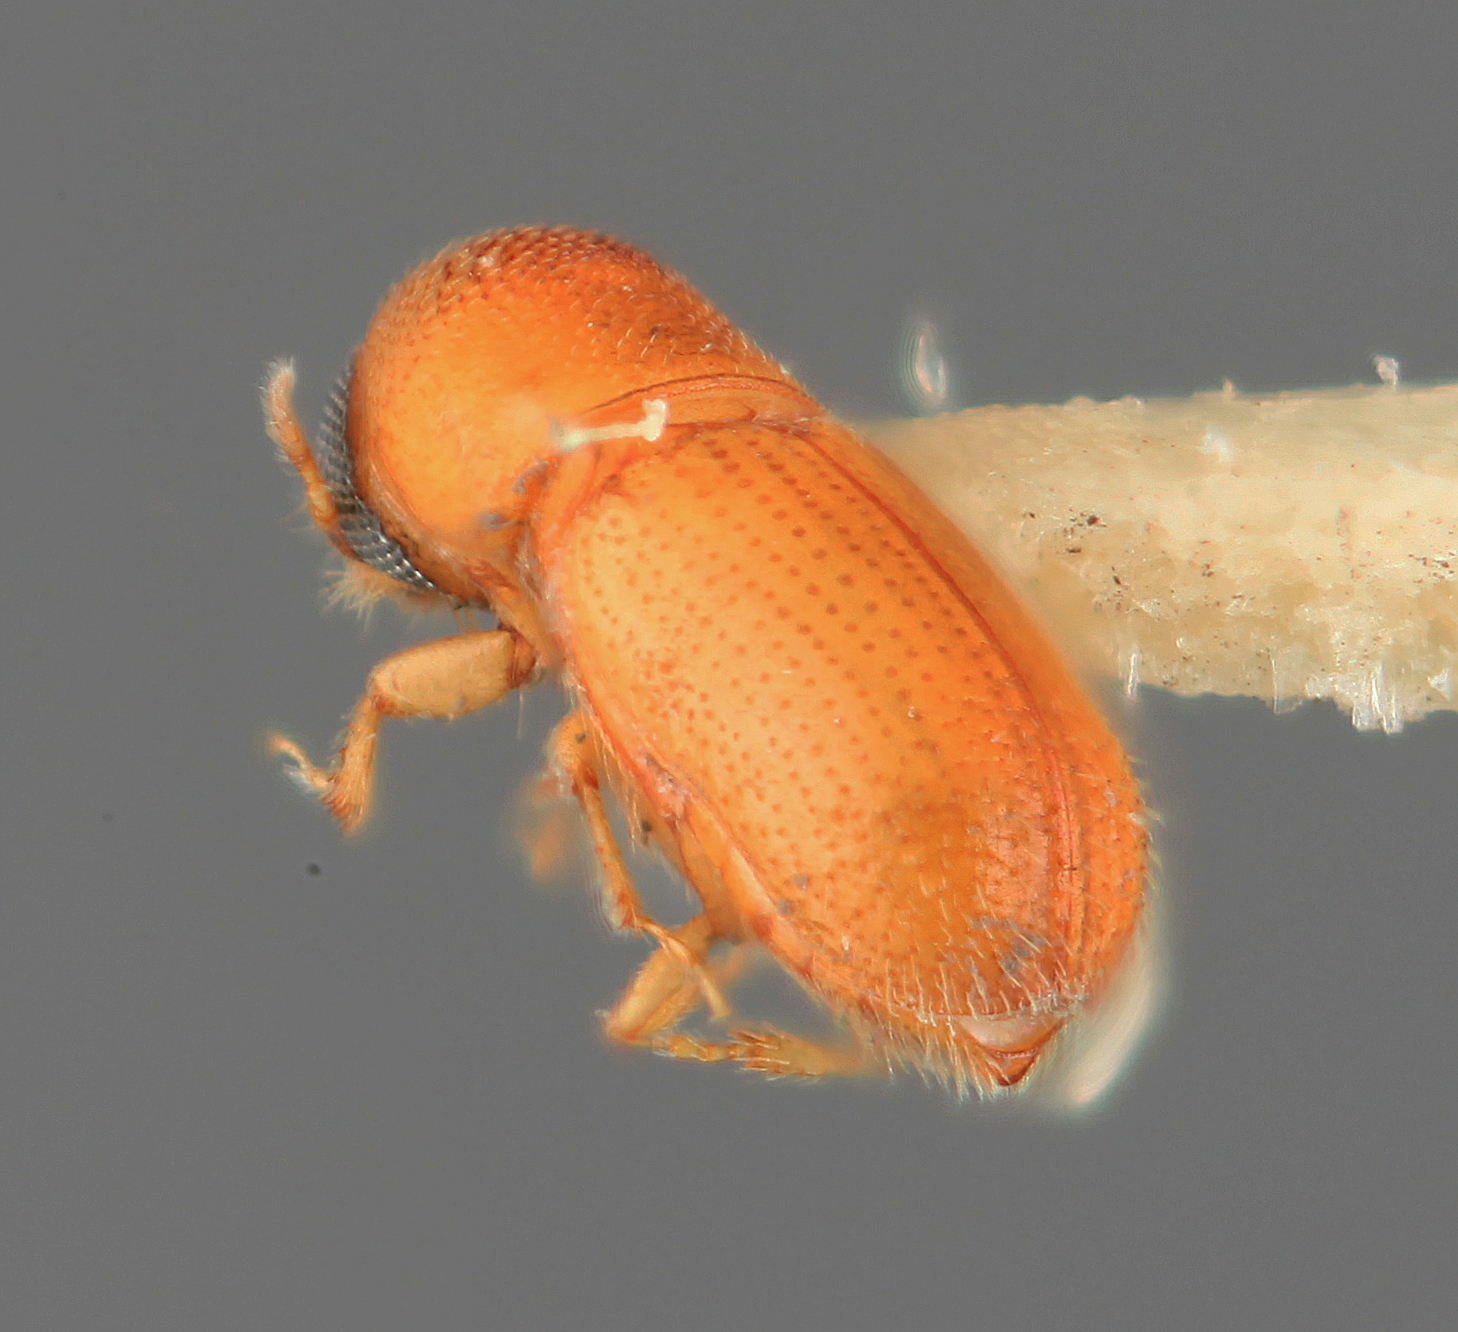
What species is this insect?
Araptus cuspidus
